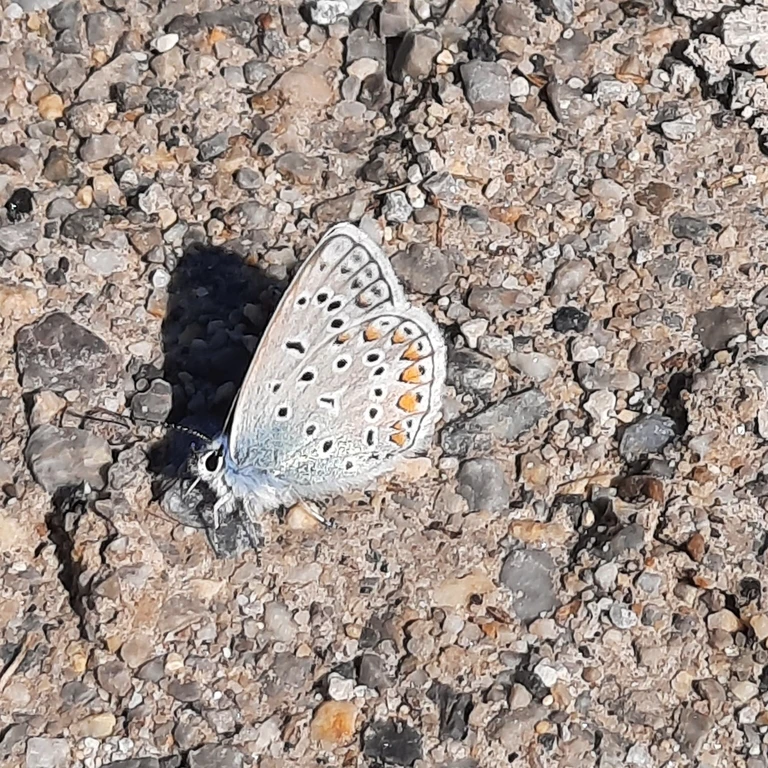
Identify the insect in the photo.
Polyommatus icarus
